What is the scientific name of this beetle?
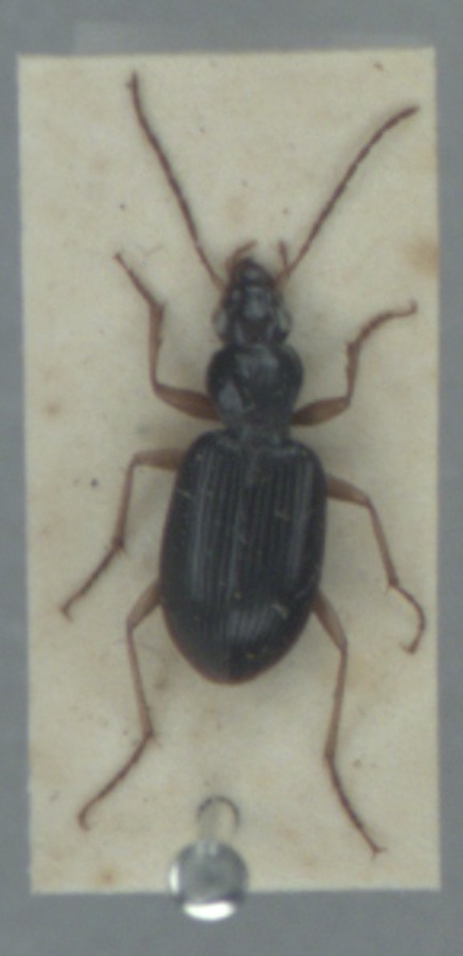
Paranchus albipes
